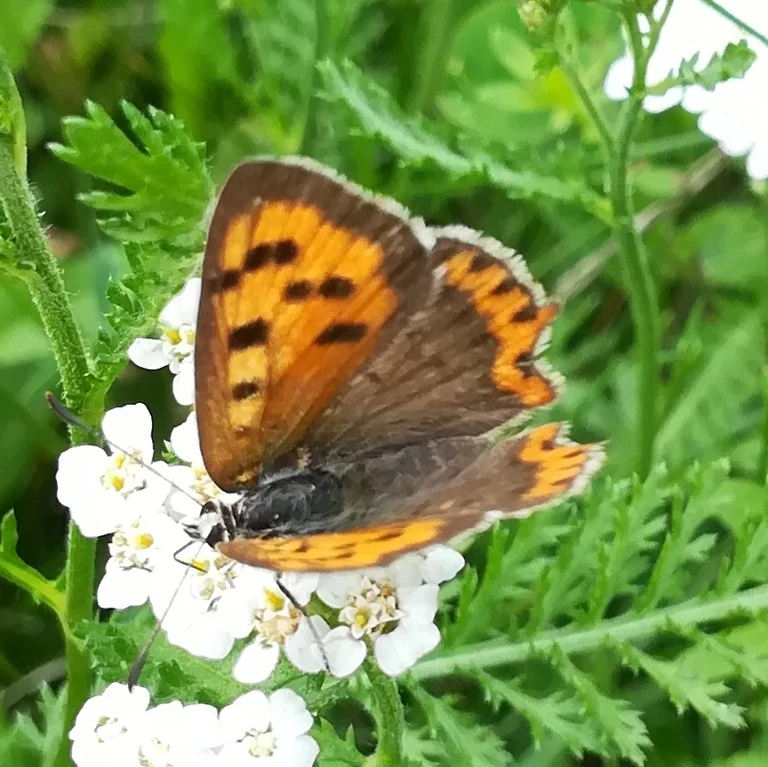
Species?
Lycaena phlaeas
